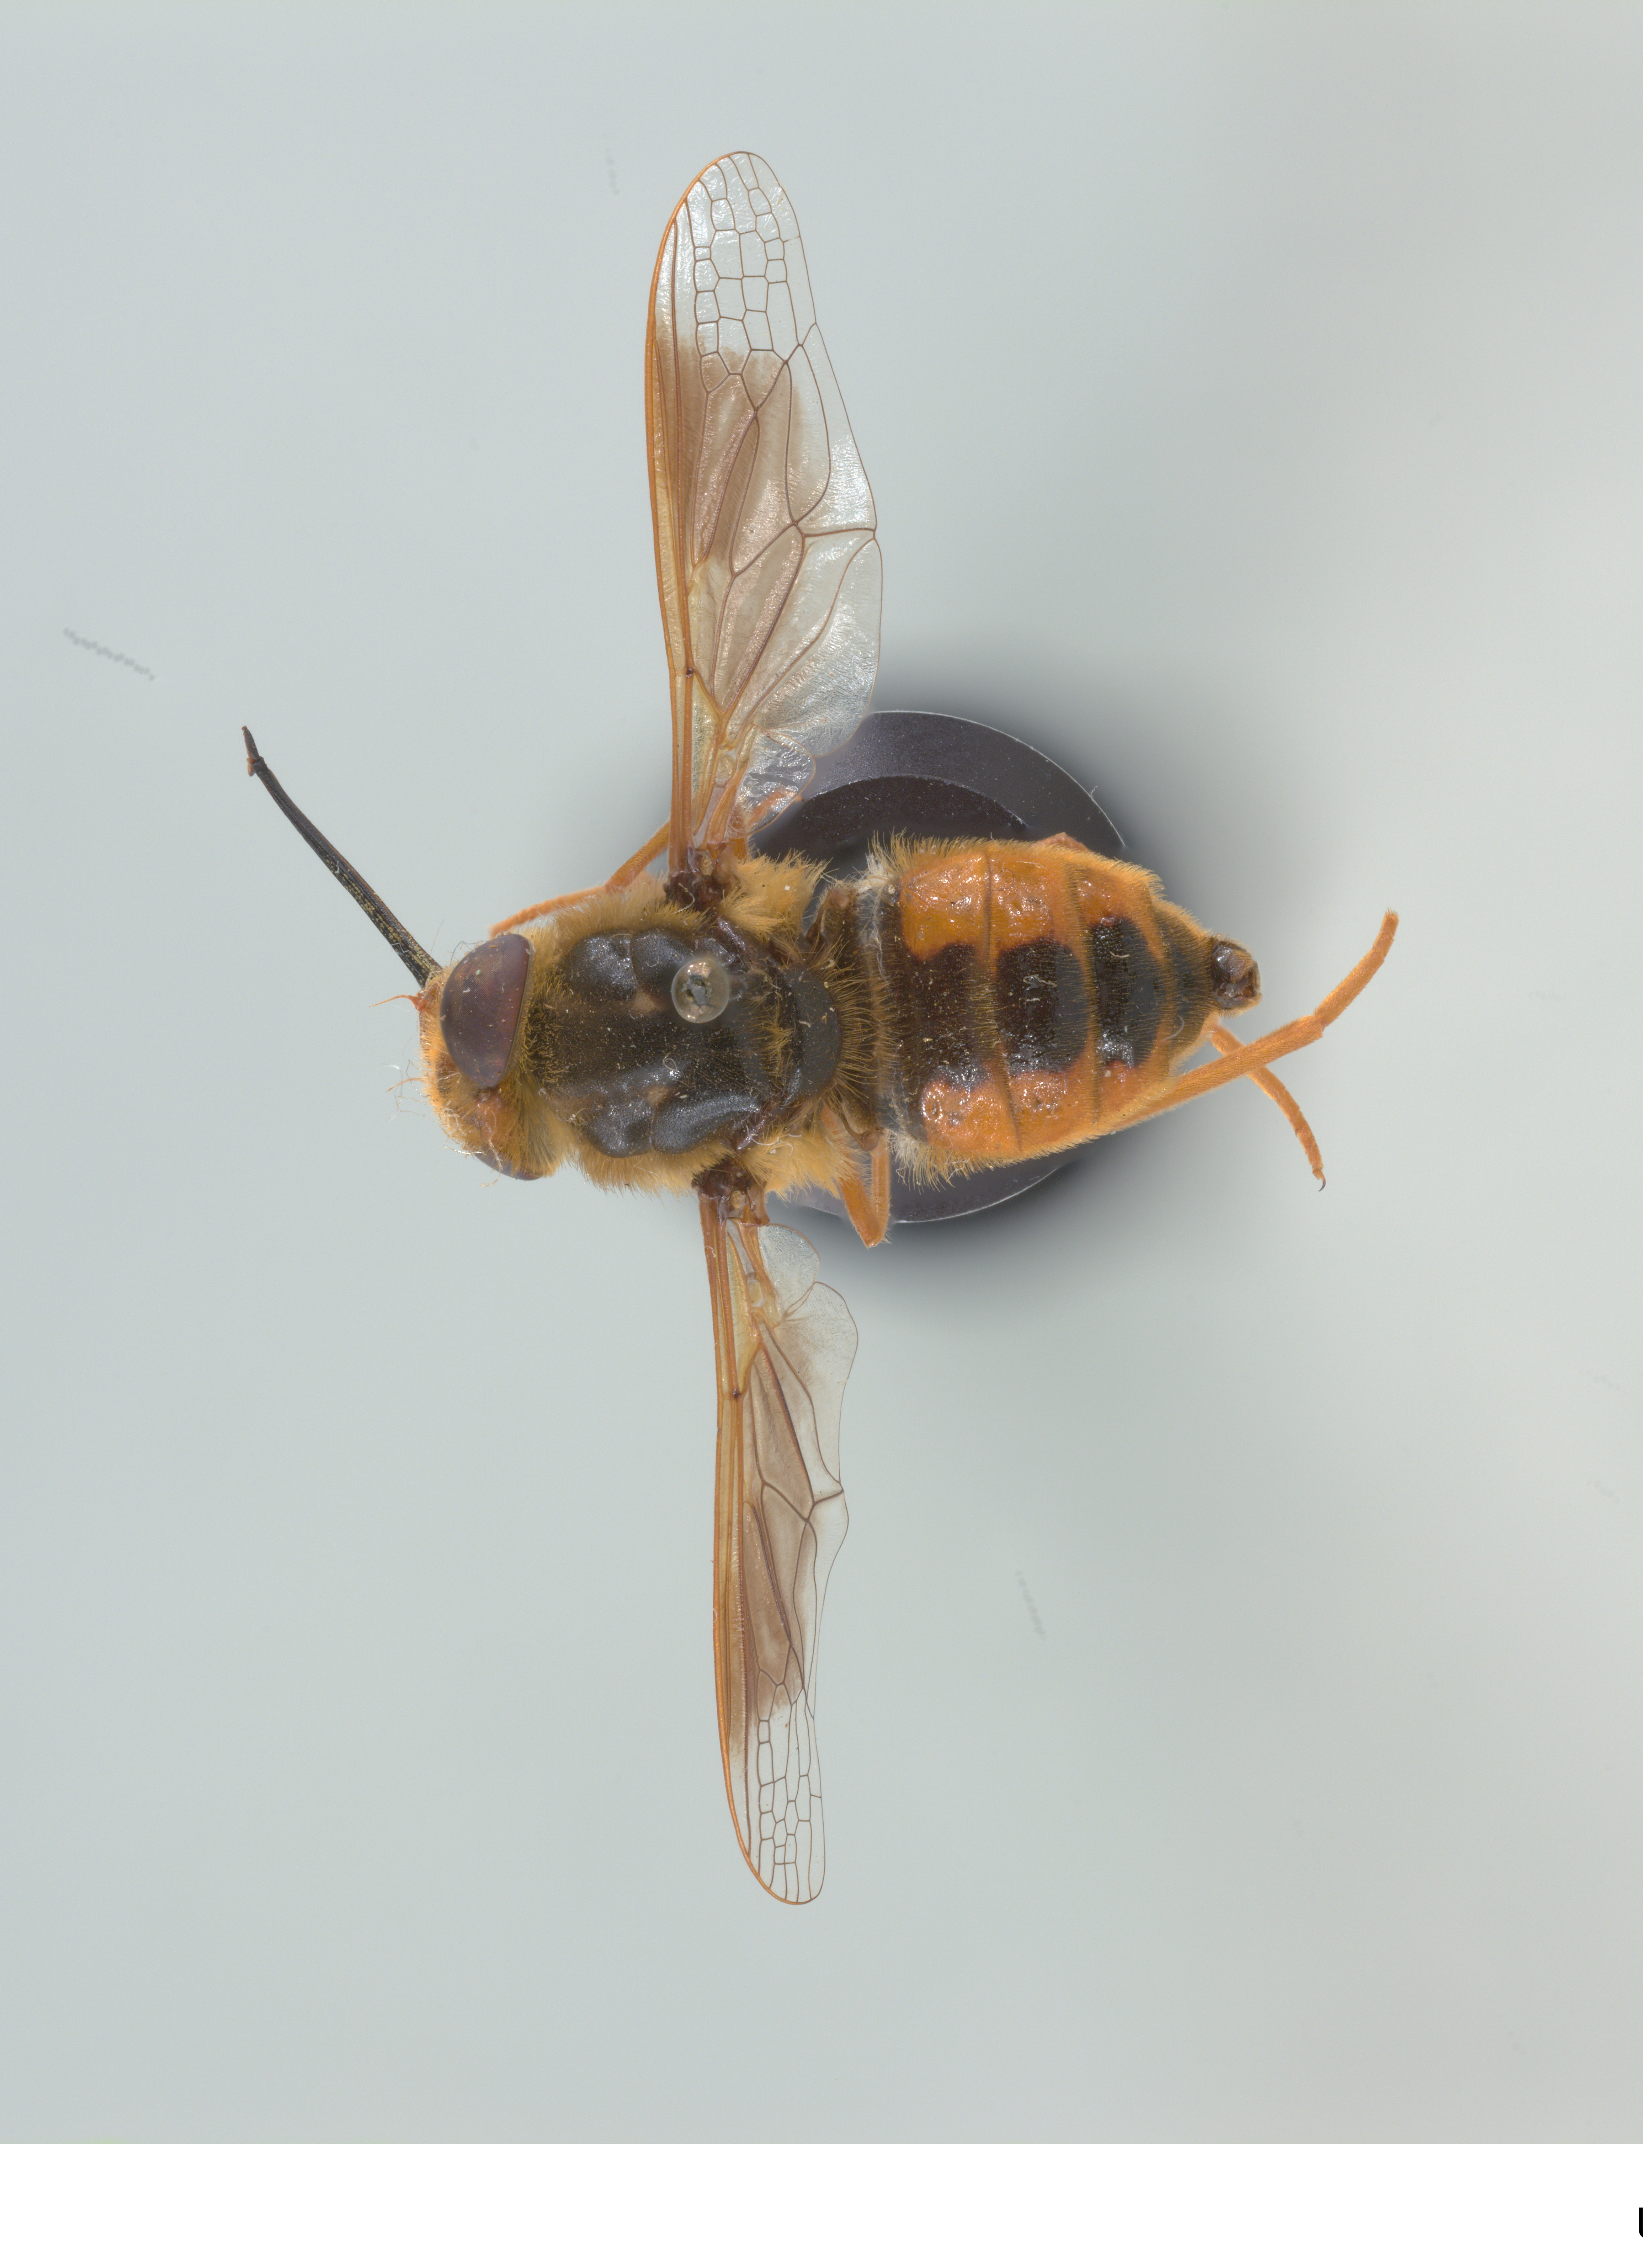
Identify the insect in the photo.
Nemestrinus rufipes
